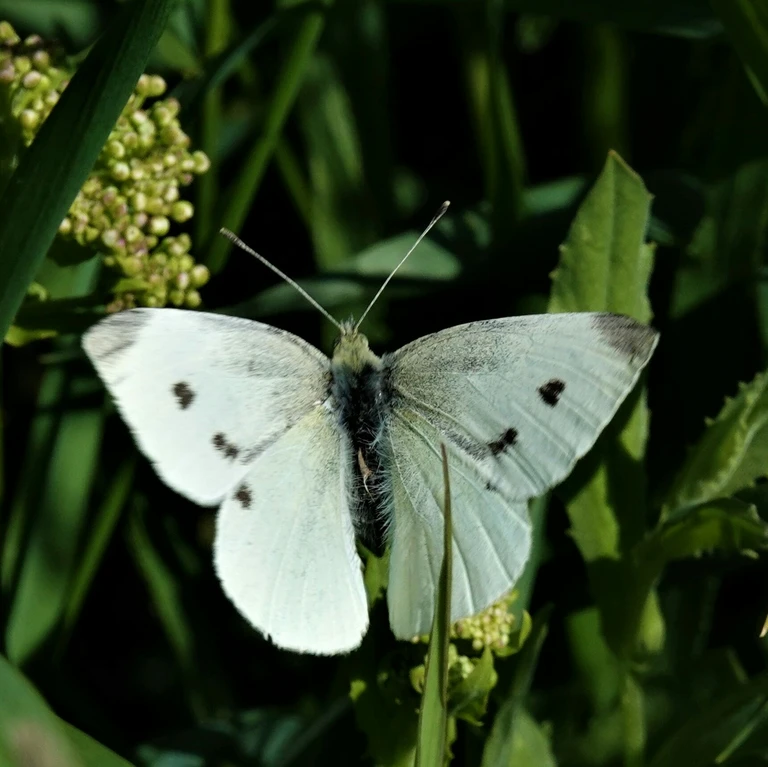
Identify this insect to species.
Pieris rapae
